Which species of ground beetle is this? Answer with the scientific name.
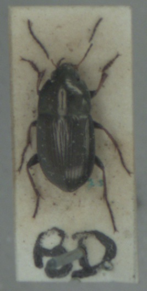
Amara plebeja
